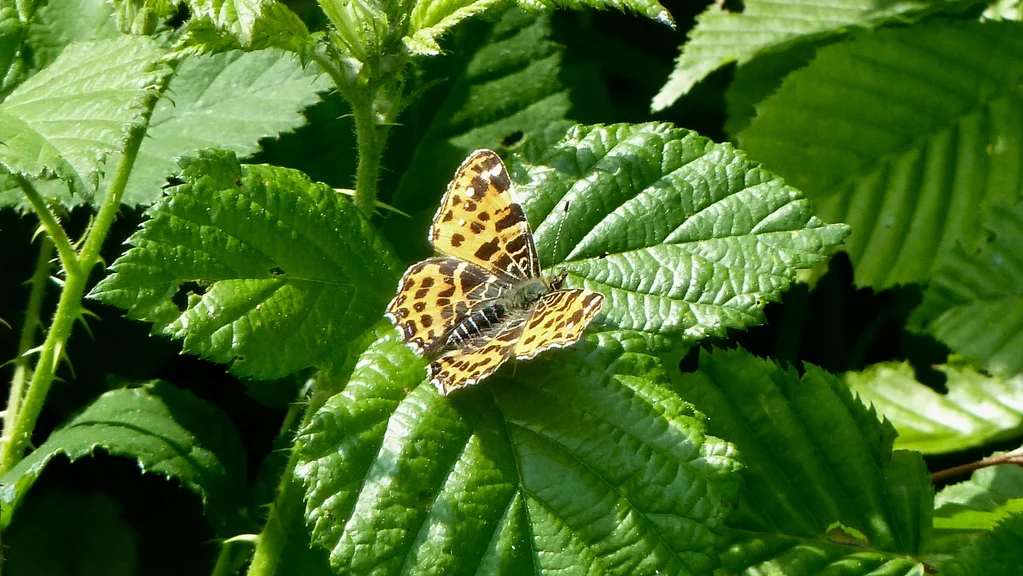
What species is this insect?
Araschnia levana
